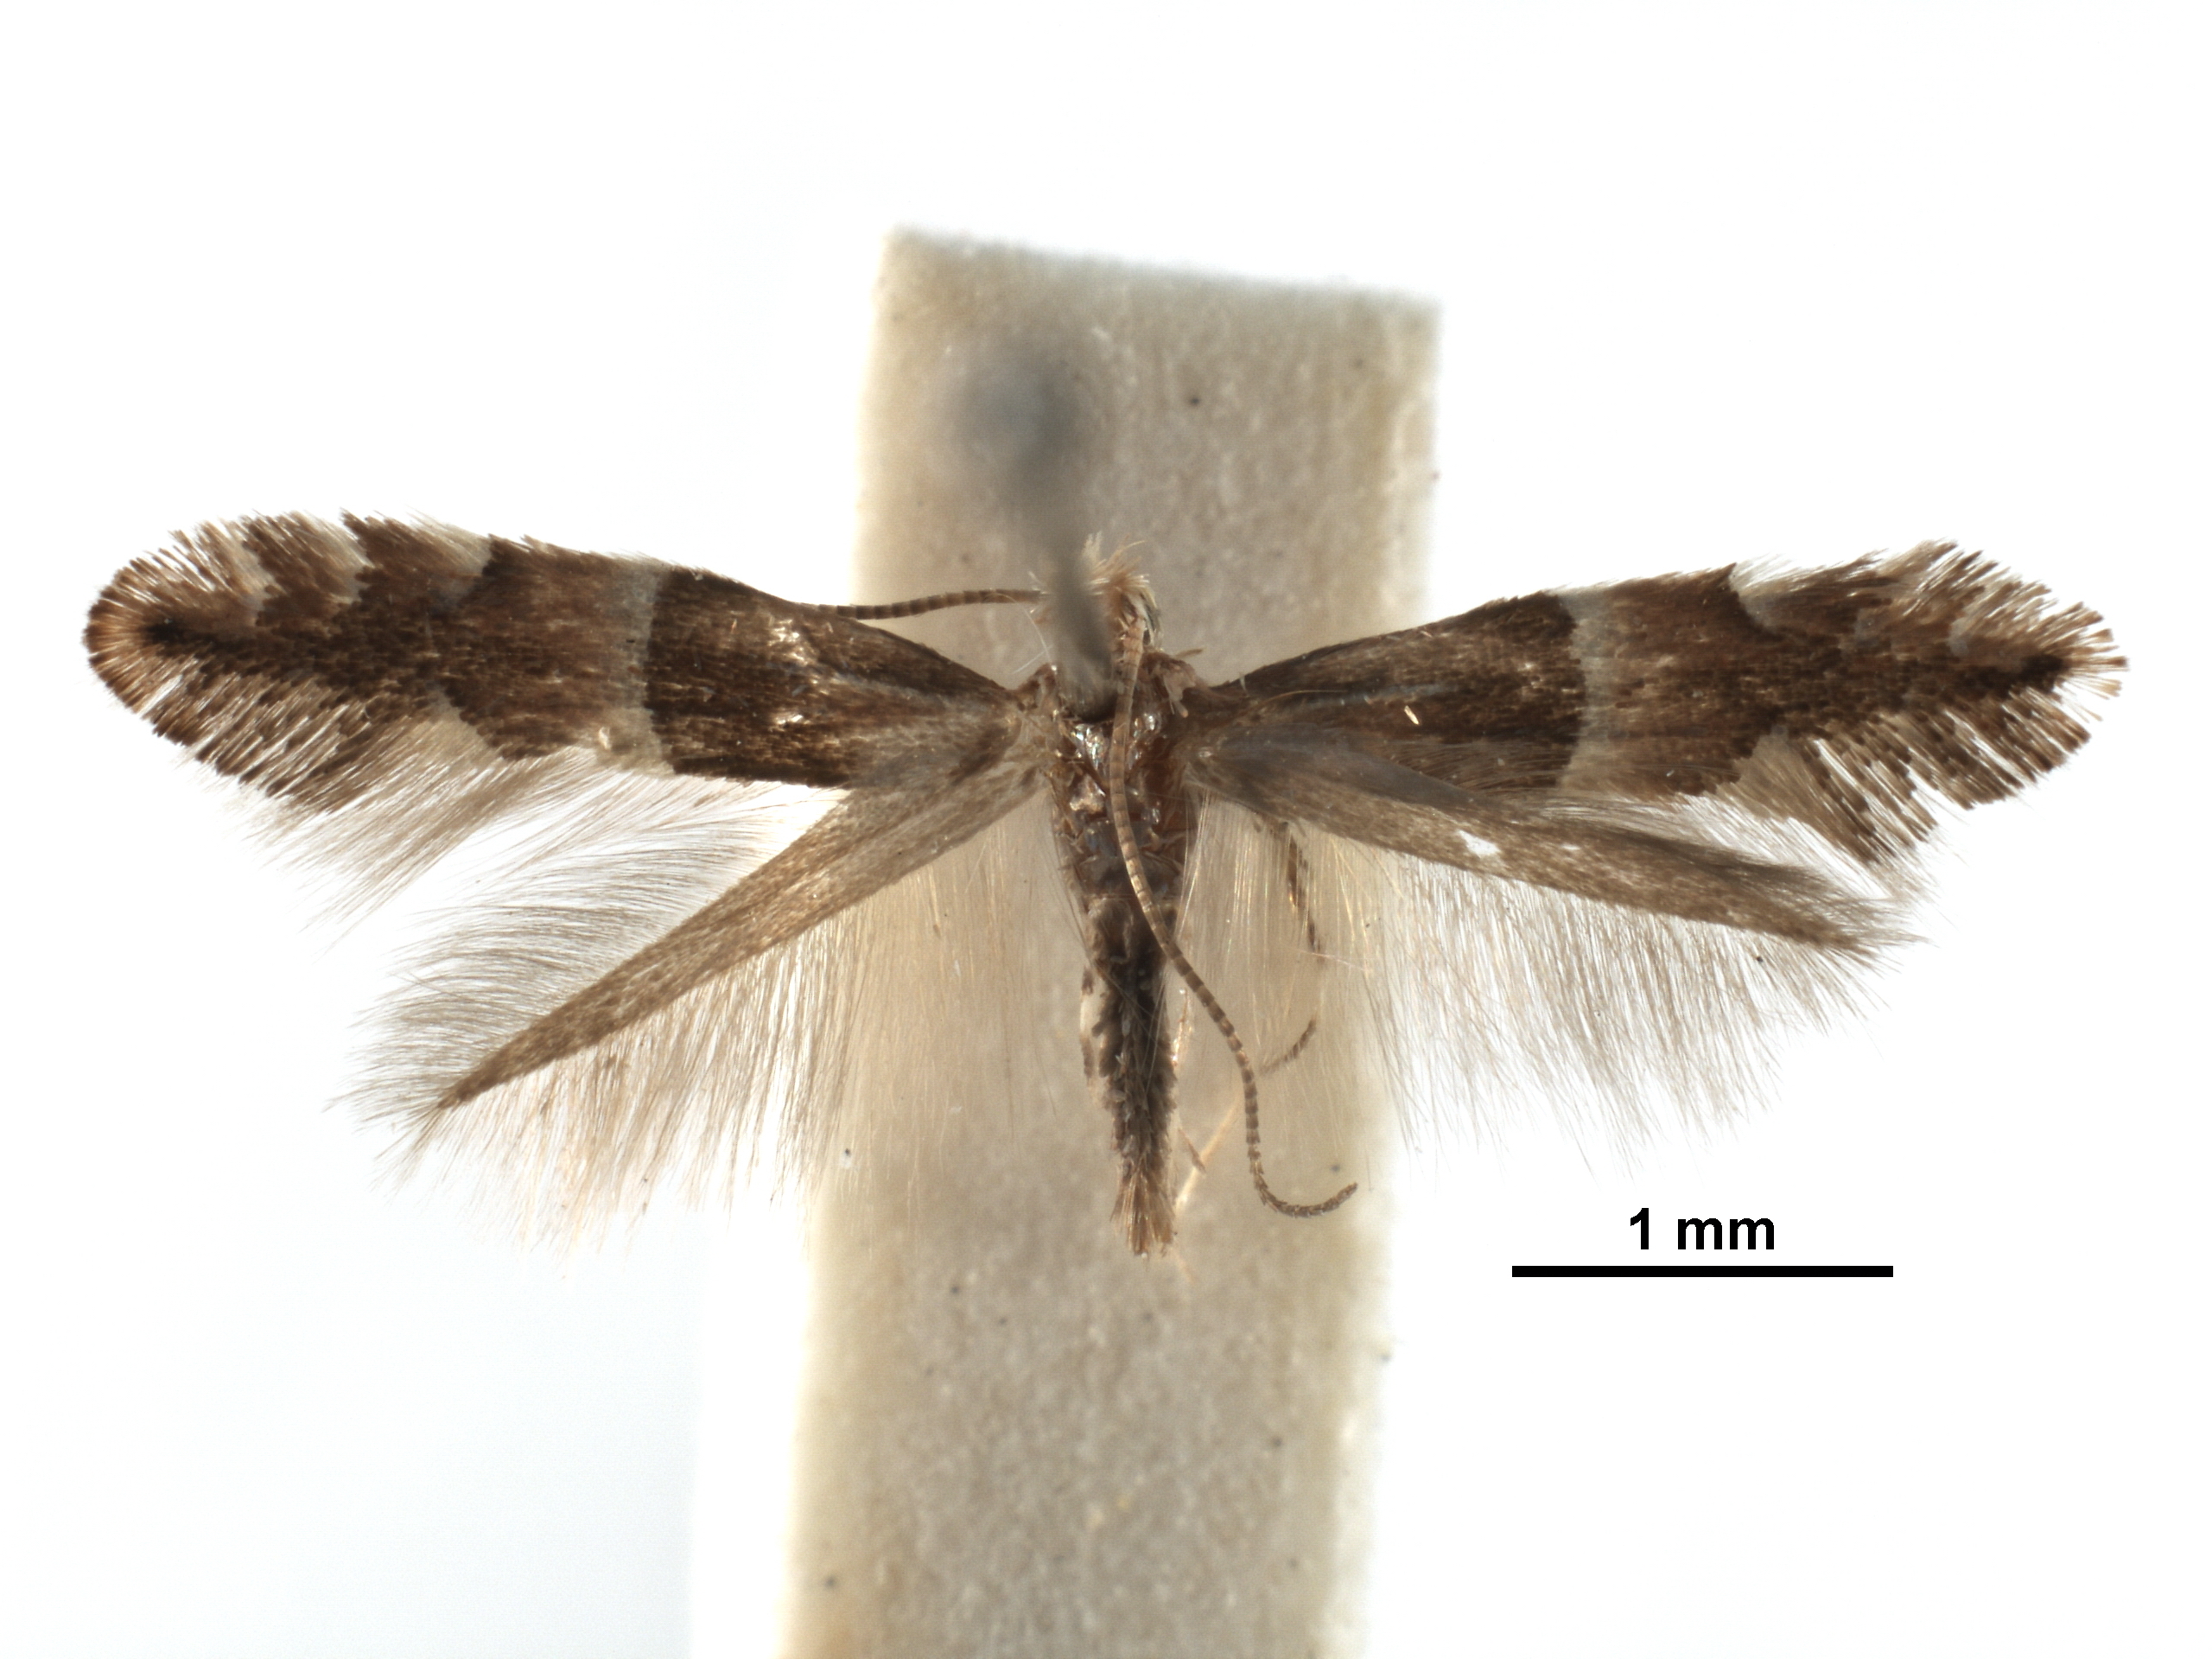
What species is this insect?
Phyllonorycter eratantha
